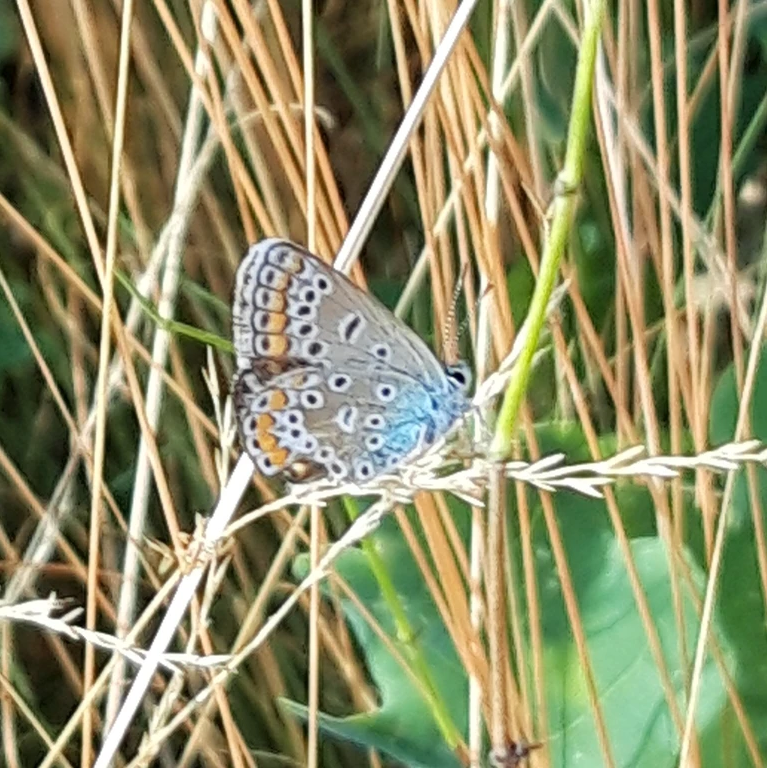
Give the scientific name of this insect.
Polyommatus icarus
